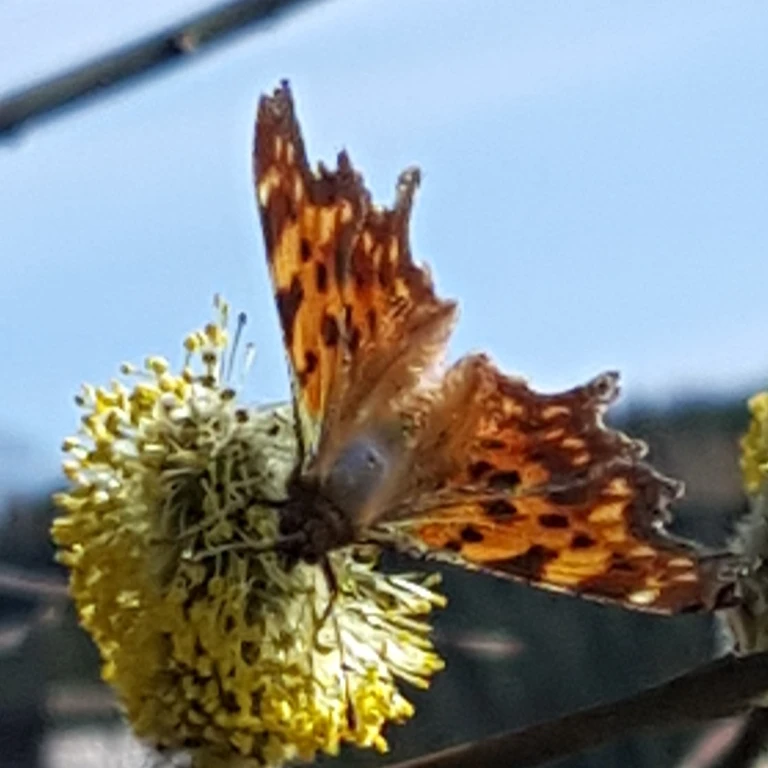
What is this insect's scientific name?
Polygonia c-album
